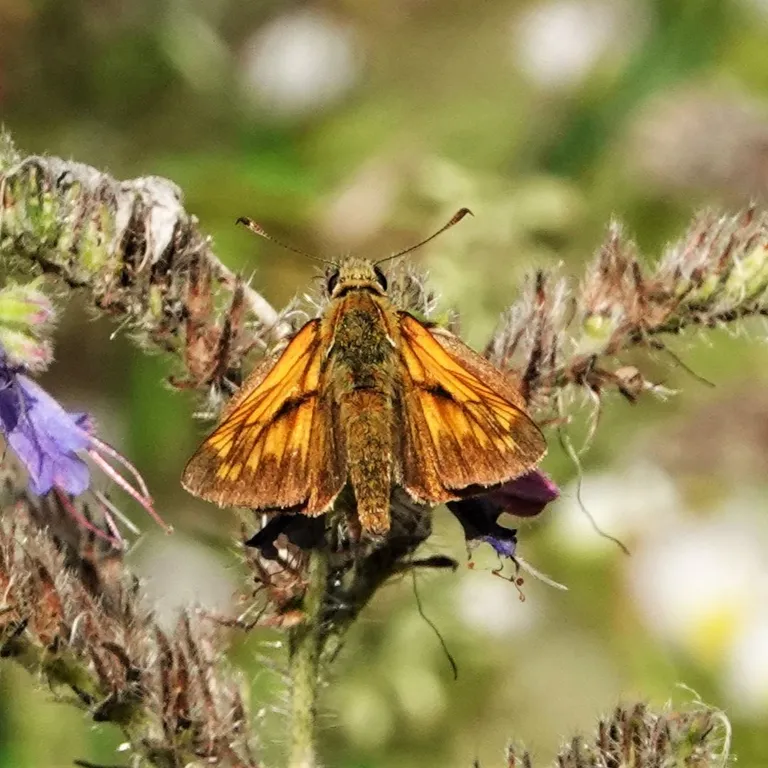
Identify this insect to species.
Ochlodes sylvanus (also Ochlodes venata)
